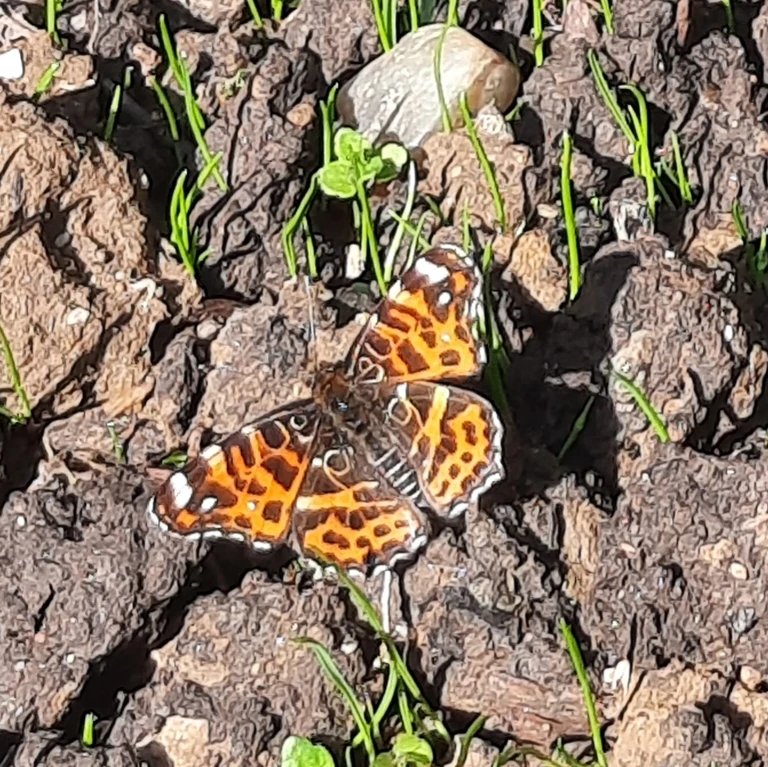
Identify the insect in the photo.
Araschnia levana
